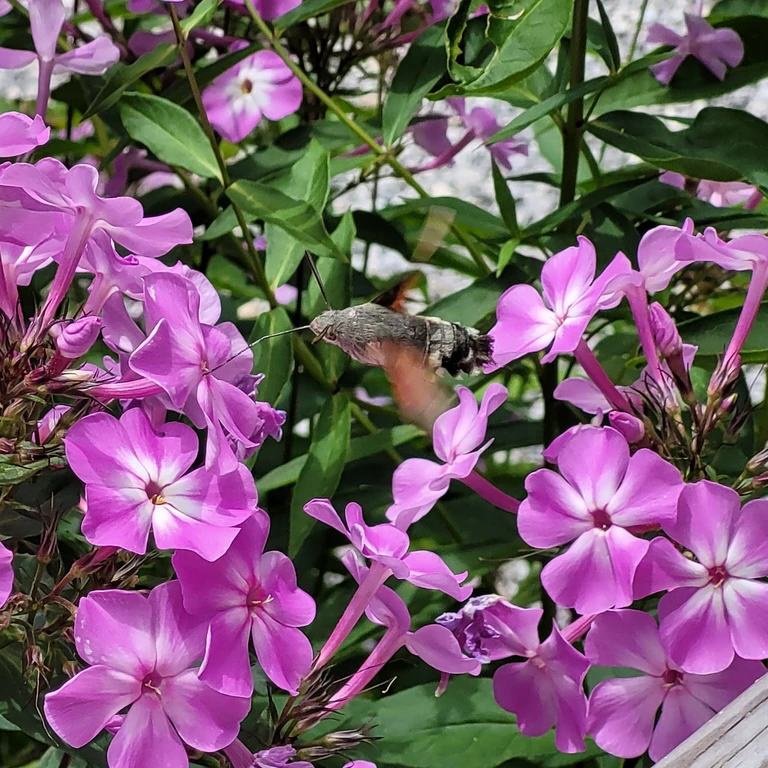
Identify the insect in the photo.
Macroglossum stellatarum
